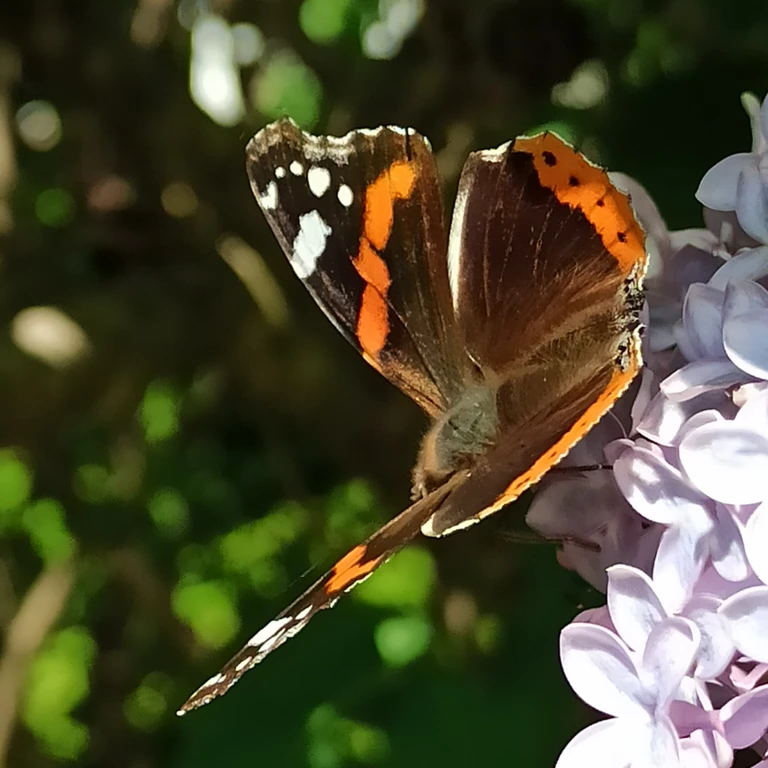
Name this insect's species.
Vanessa atalanta
